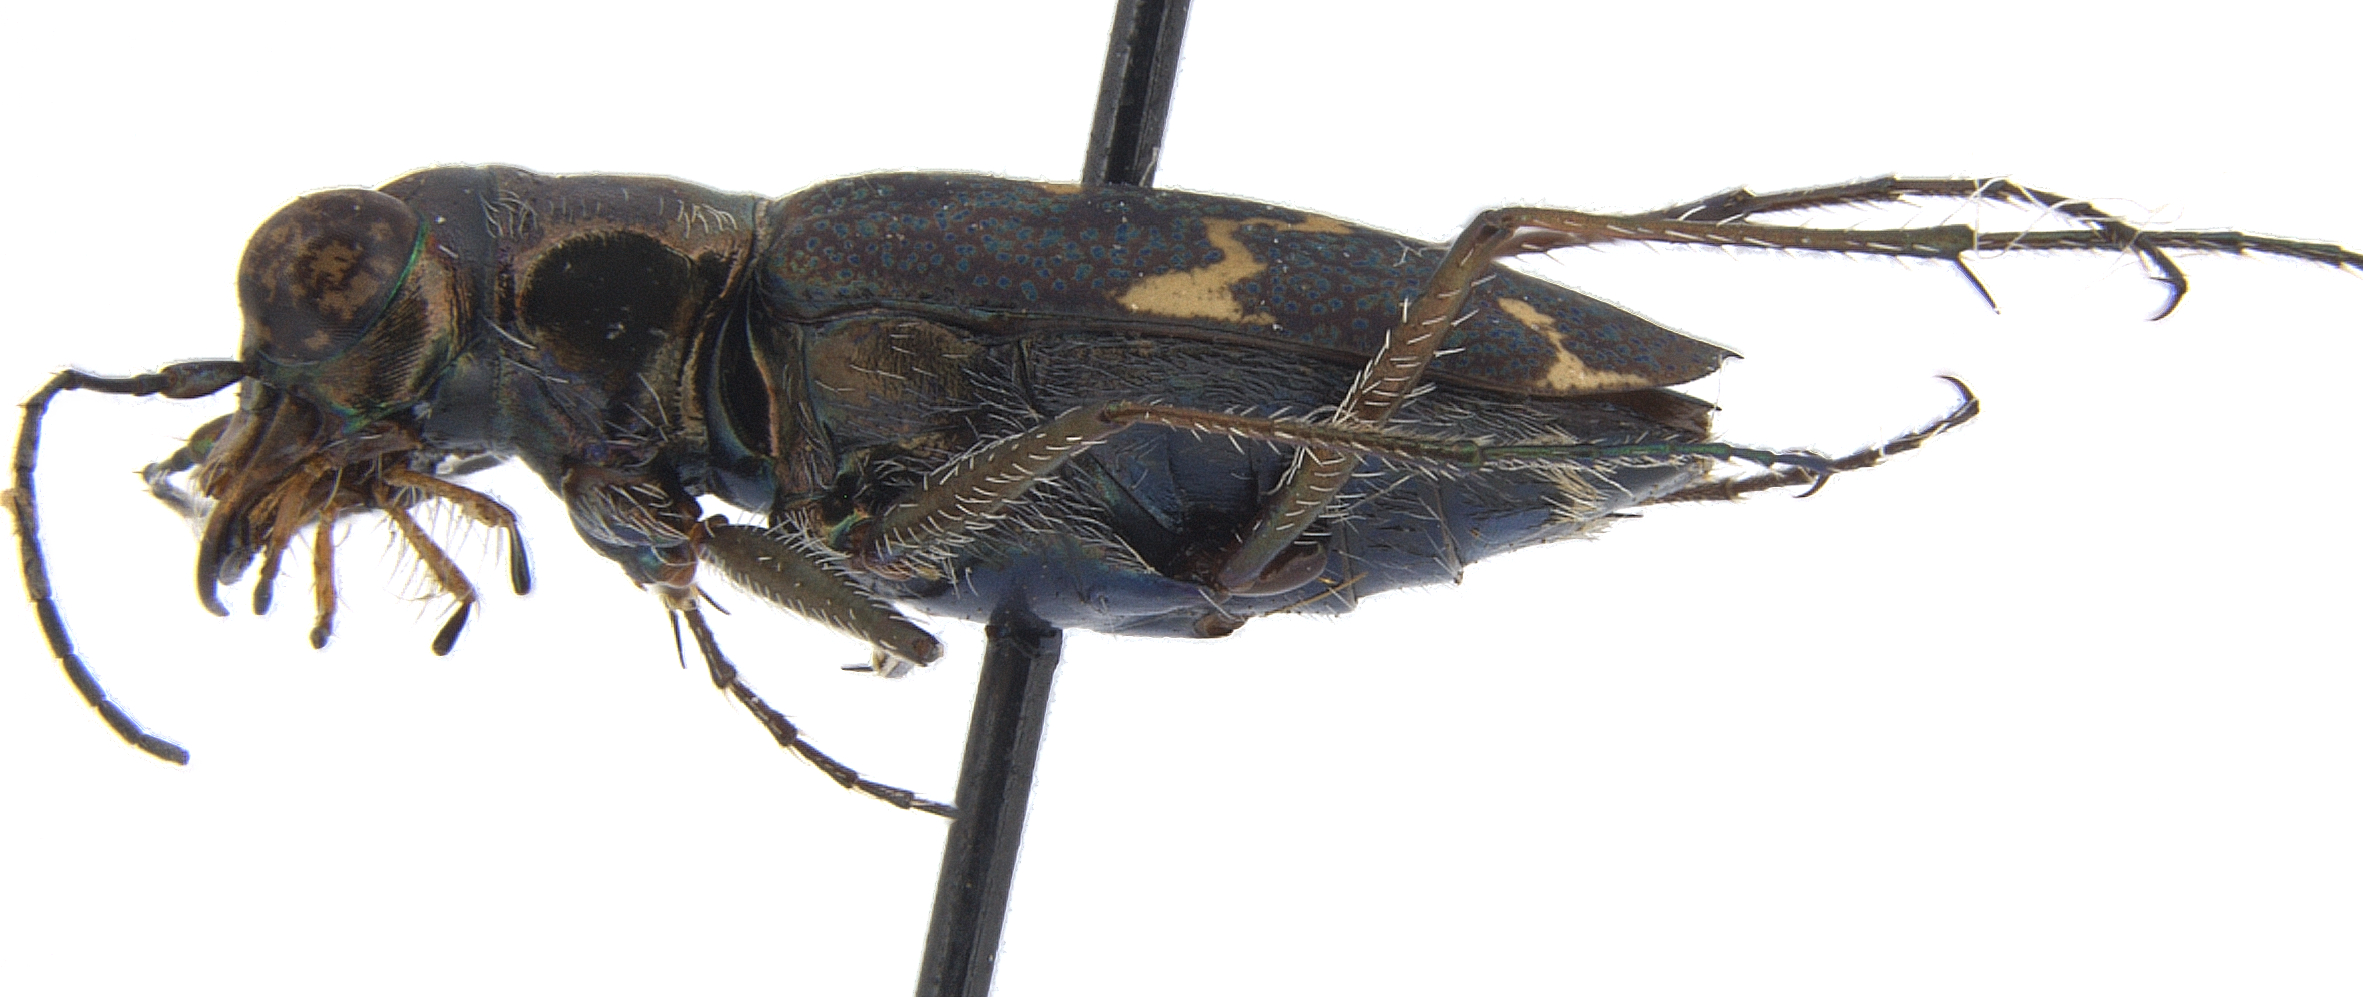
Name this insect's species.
Brasiella argentata
